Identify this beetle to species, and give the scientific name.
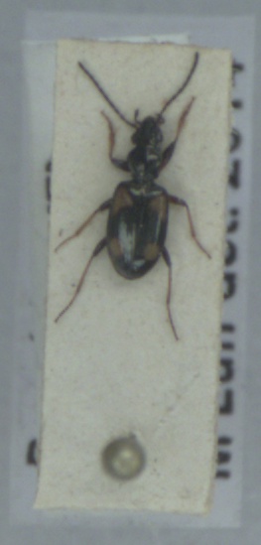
Bembidion illigeri
